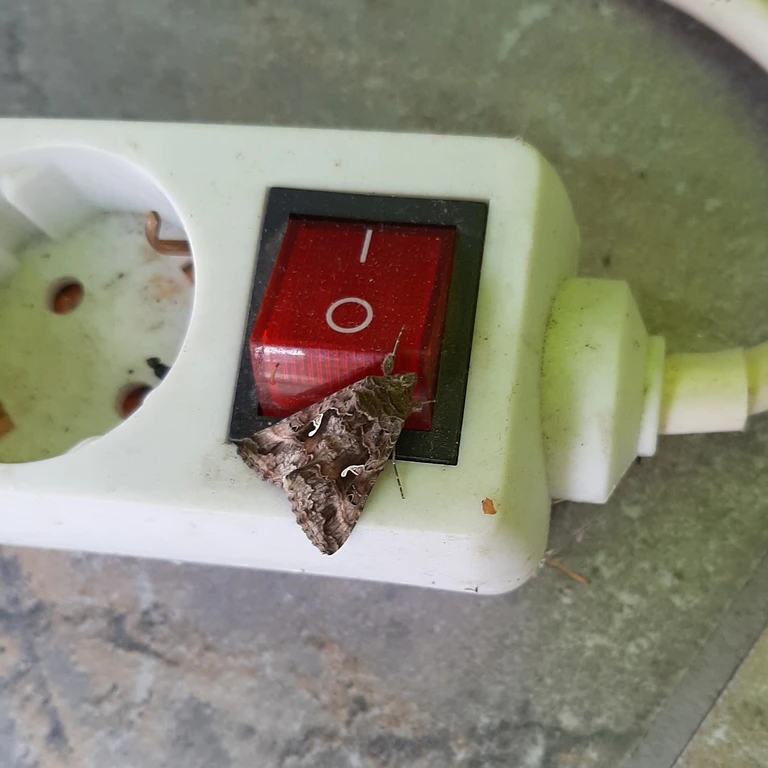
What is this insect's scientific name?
Autographa gamma
